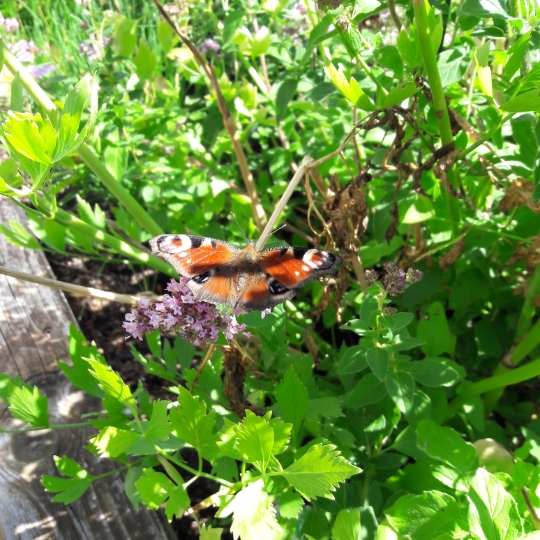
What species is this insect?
Aglais io
